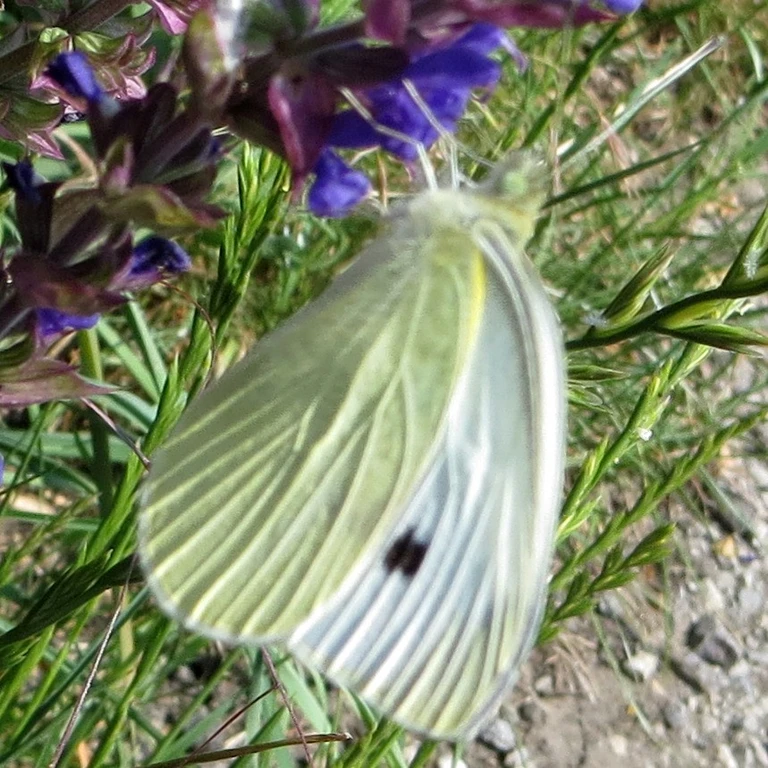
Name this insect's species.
Pieris rapae
